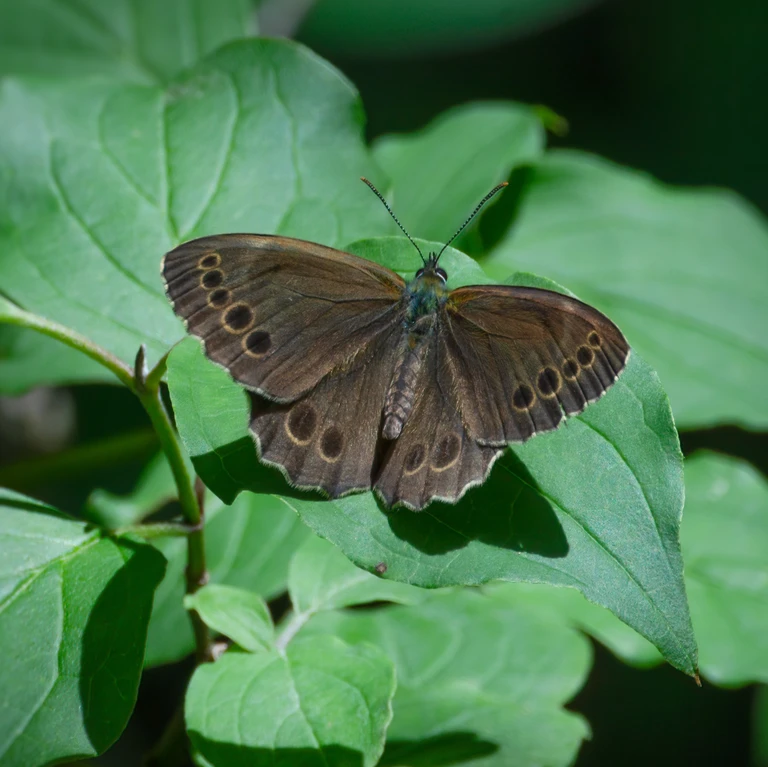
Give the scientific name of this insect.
Lopinga achine (also Pararge achine)
